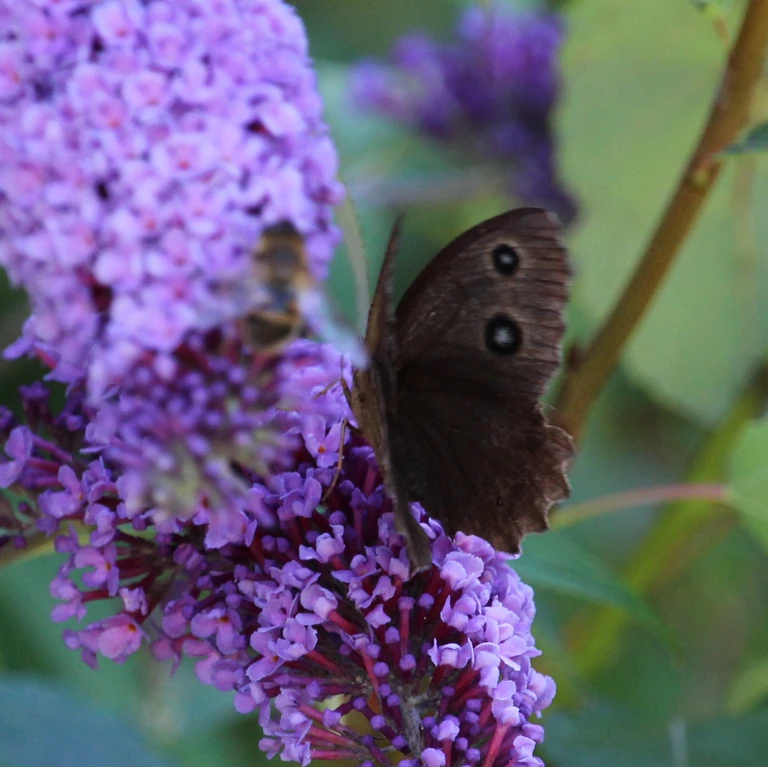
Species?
Minois dryas
